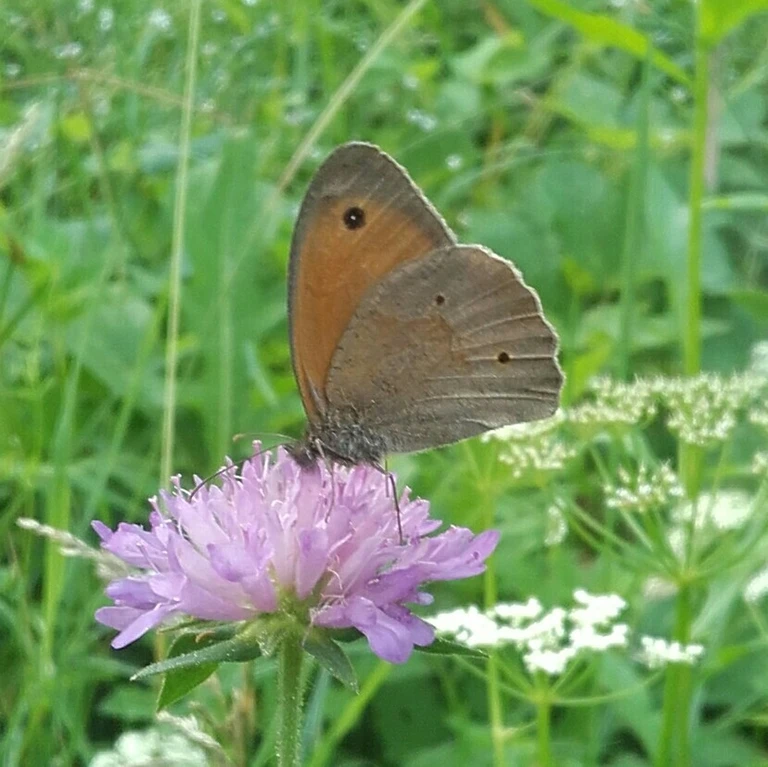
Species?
Maniola jurtina
